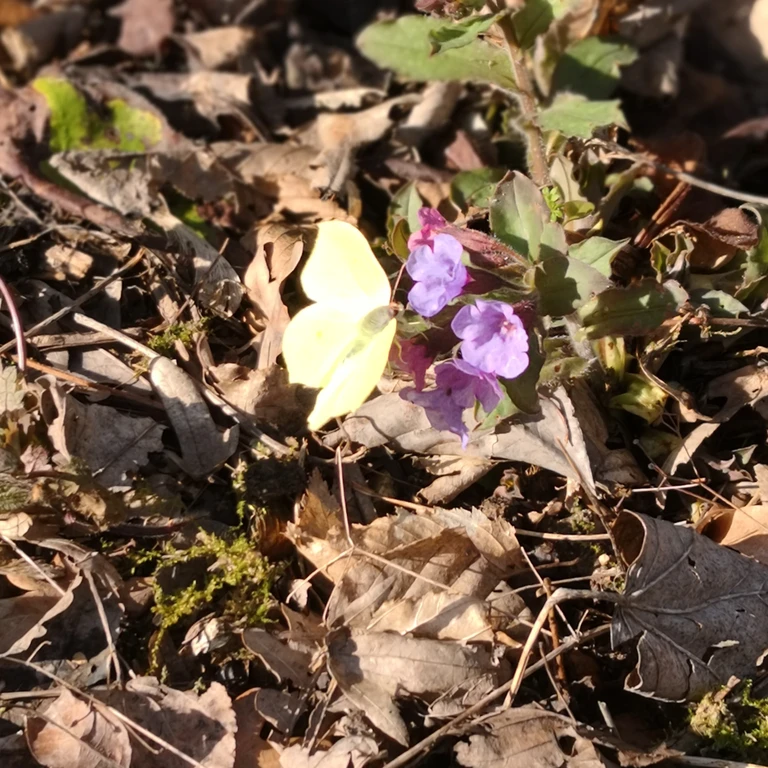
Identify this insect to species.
Gonepteryx rhamni
